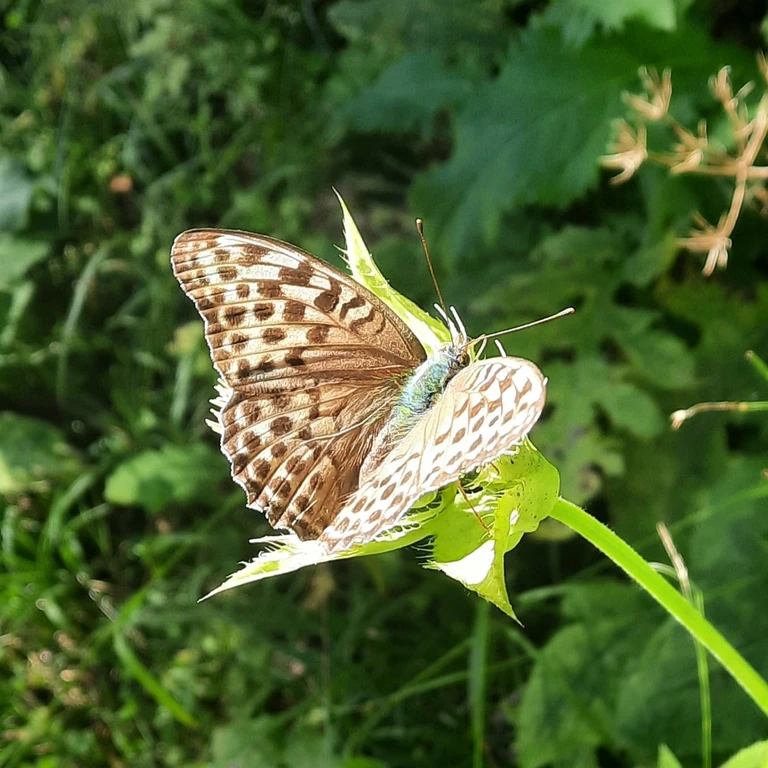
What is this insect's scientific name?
Argynnis paphia
